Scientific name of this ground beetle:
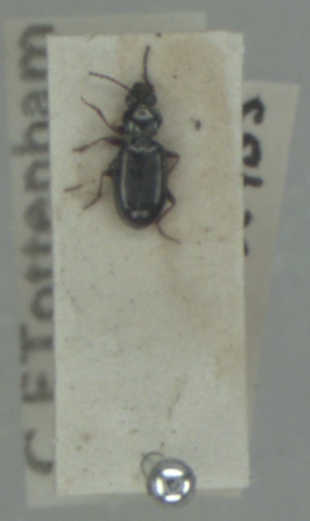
Bembidion lampros
